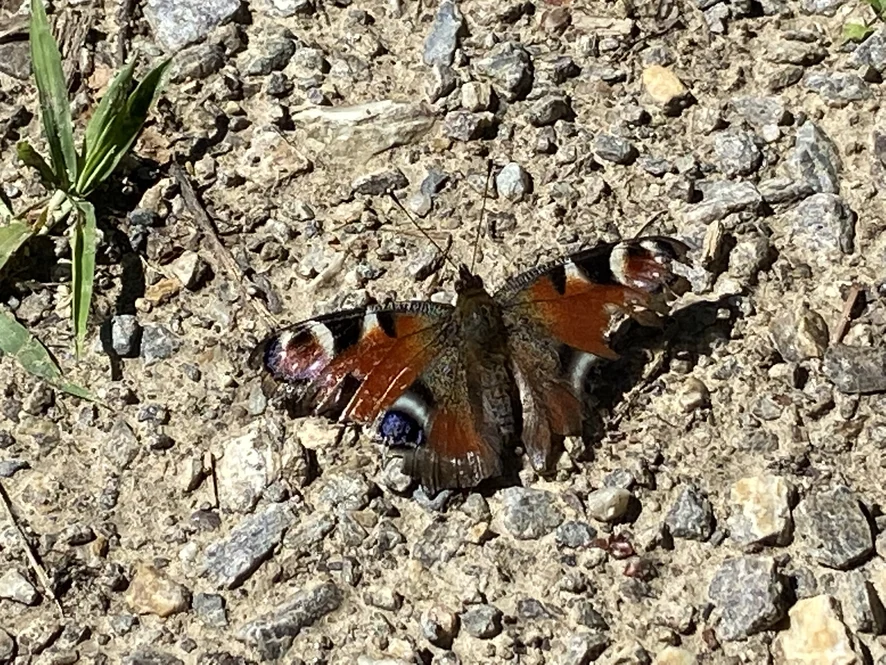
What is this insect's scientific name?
Aglais io
